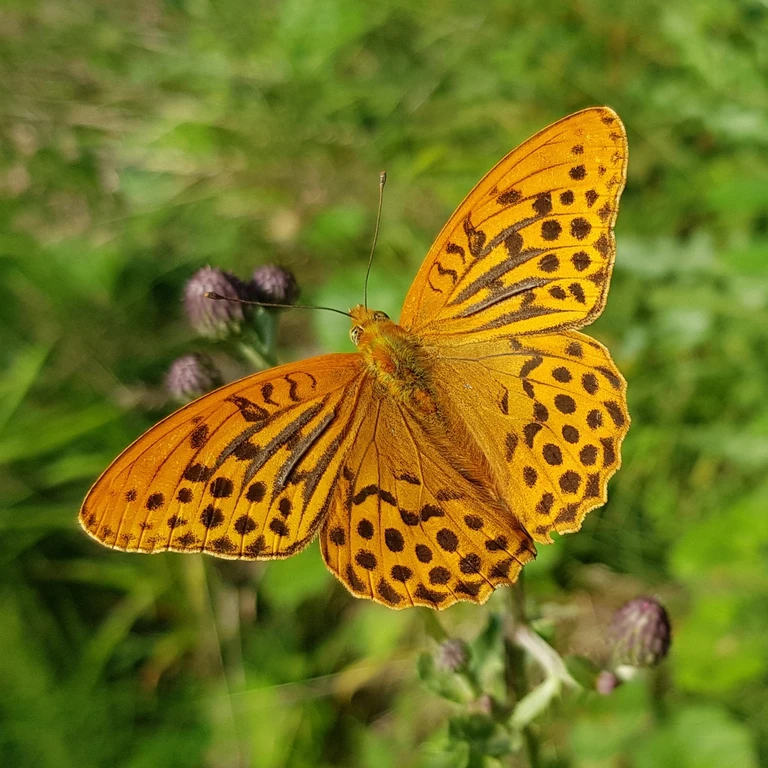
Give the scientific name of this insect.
Argynnis paphia
